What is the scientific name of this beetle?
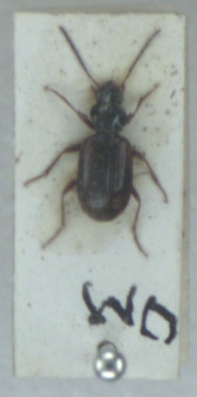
Bembidion tetracolum
